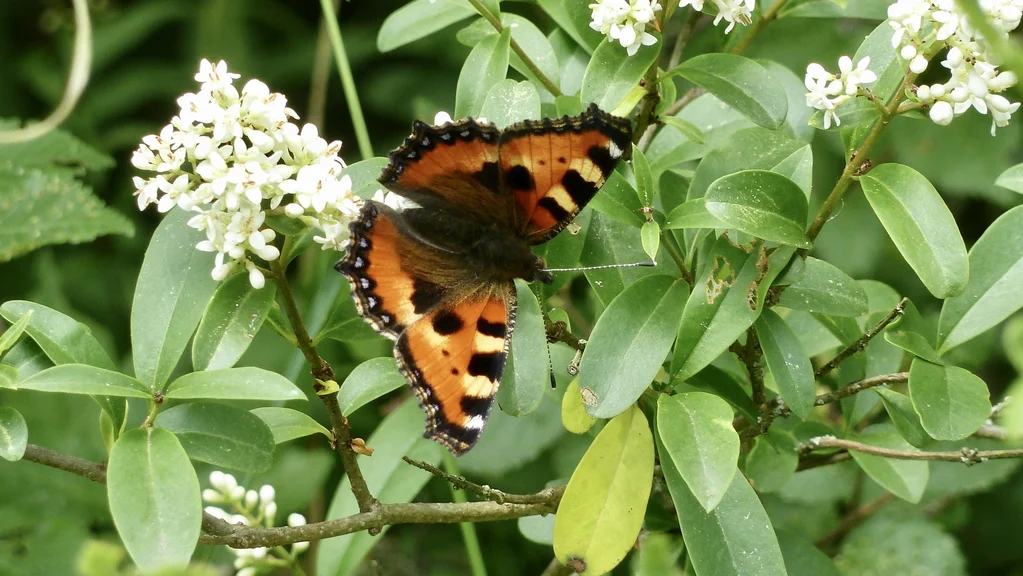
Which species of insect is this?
Aglais urticae
